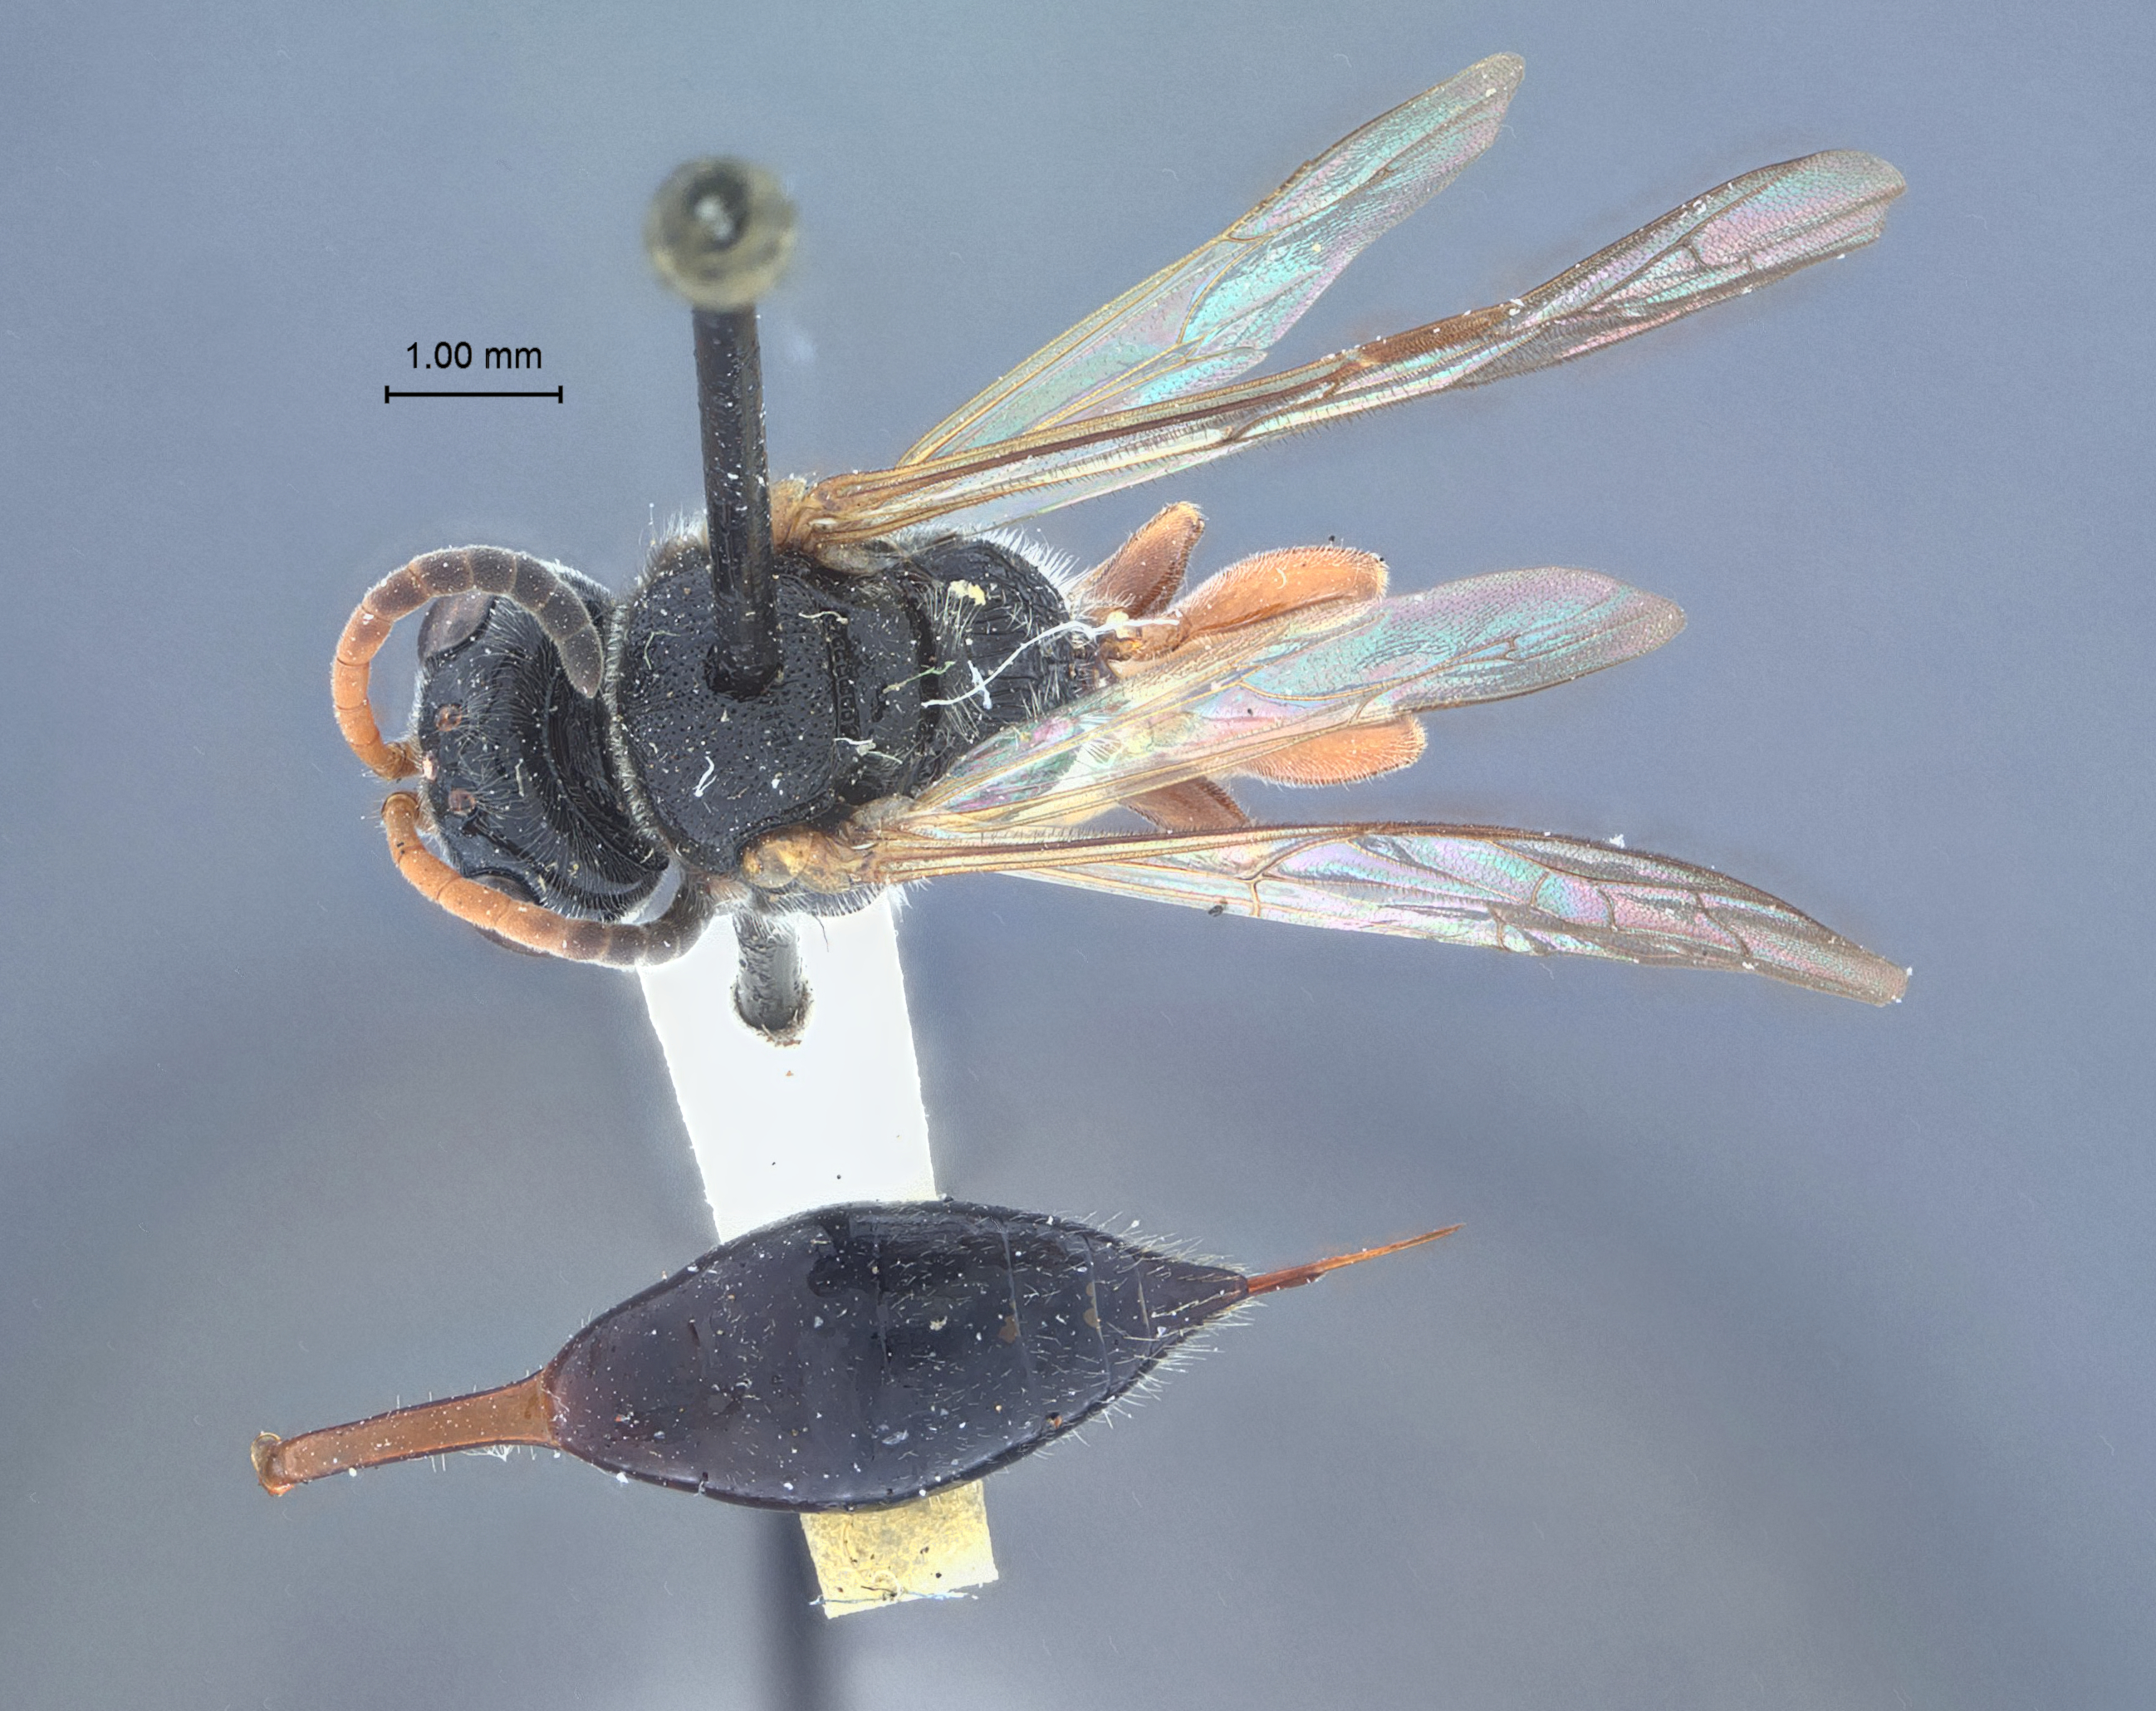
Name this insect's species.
Mimesa erythropoda
